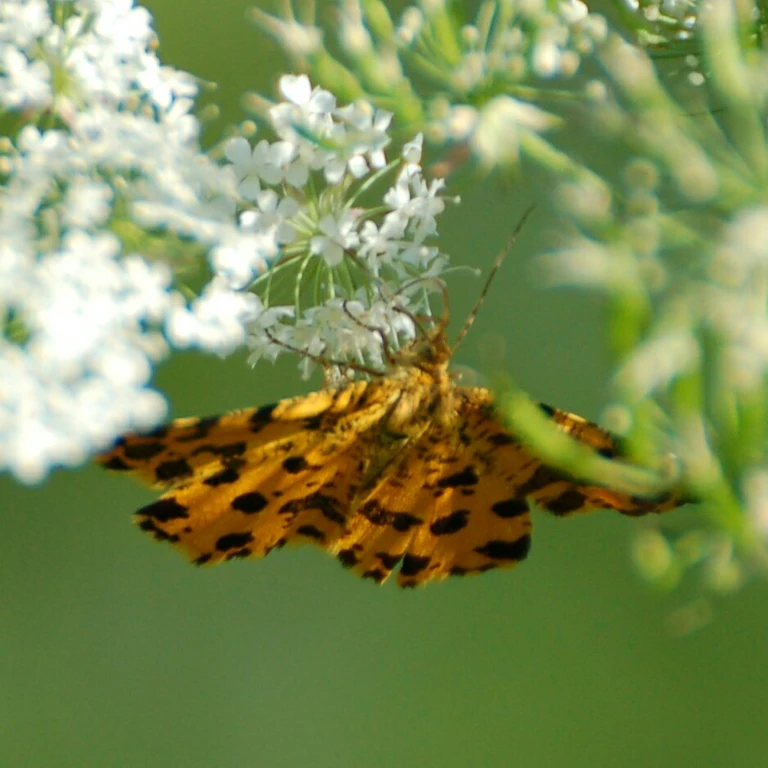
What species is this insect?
Pseudopanthera macularia
